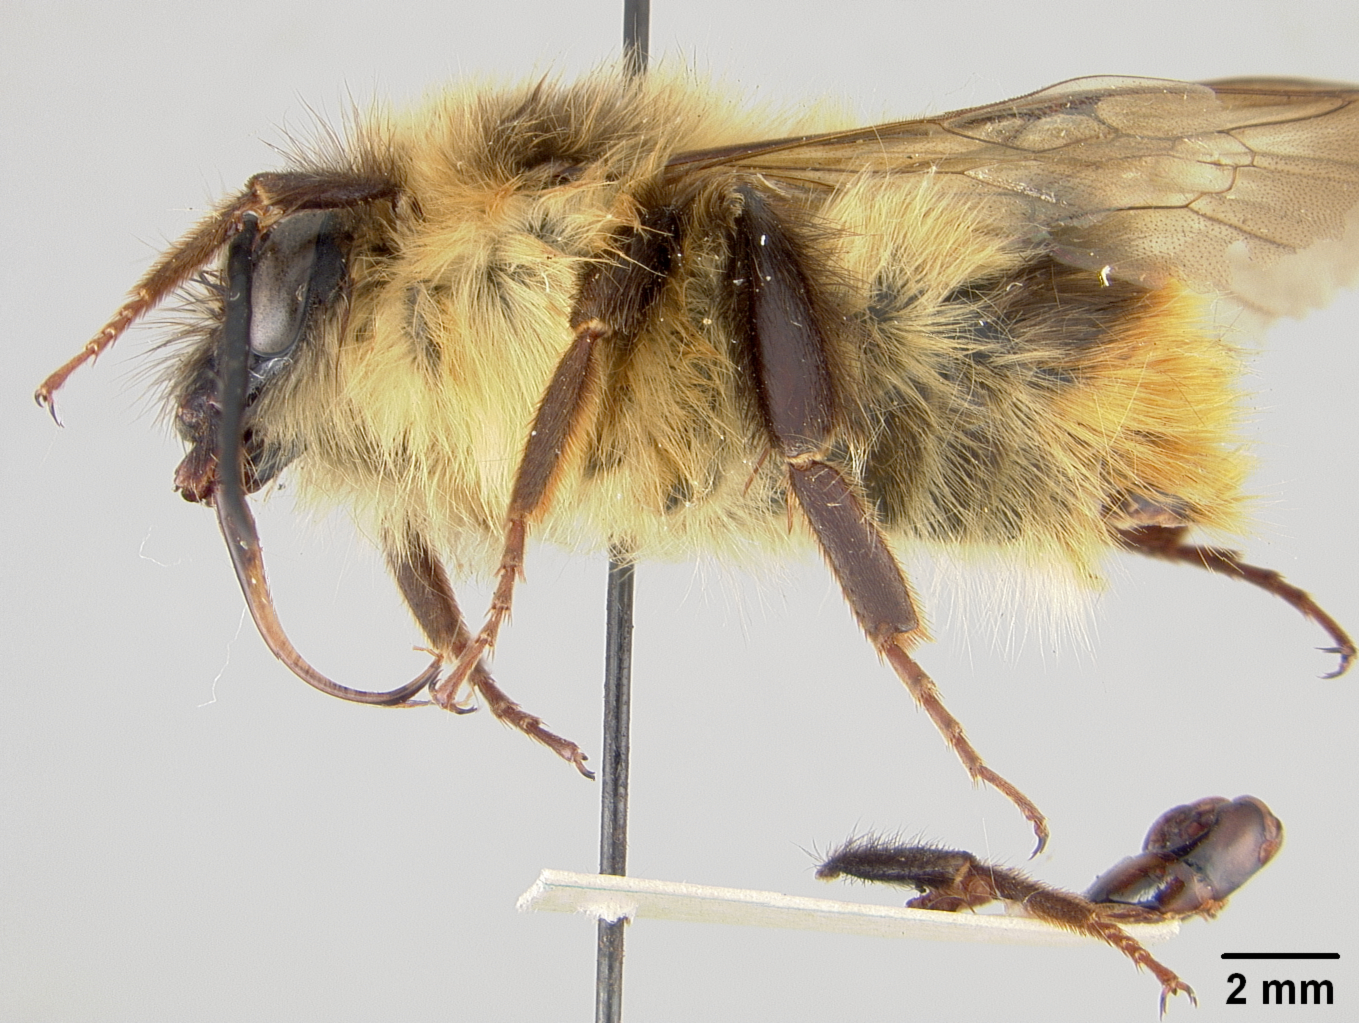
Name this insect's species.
Bremus metcalfi
